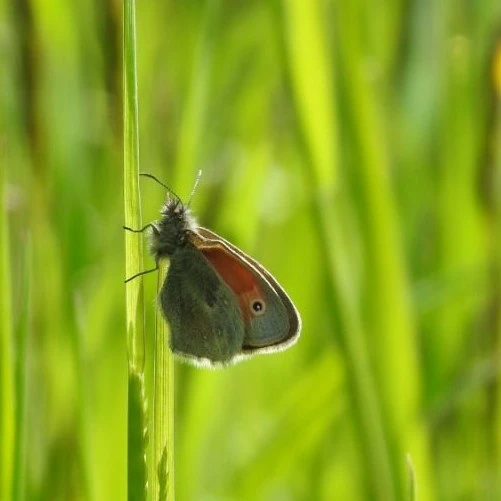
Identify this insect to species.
Coenonympha pamphilus
